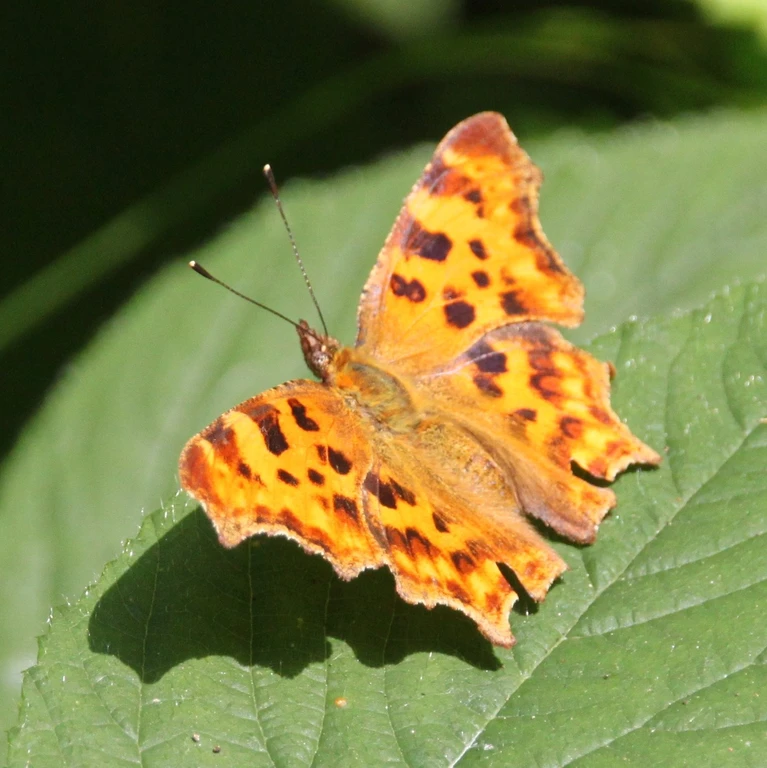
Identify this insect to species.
Polygonia c-album
